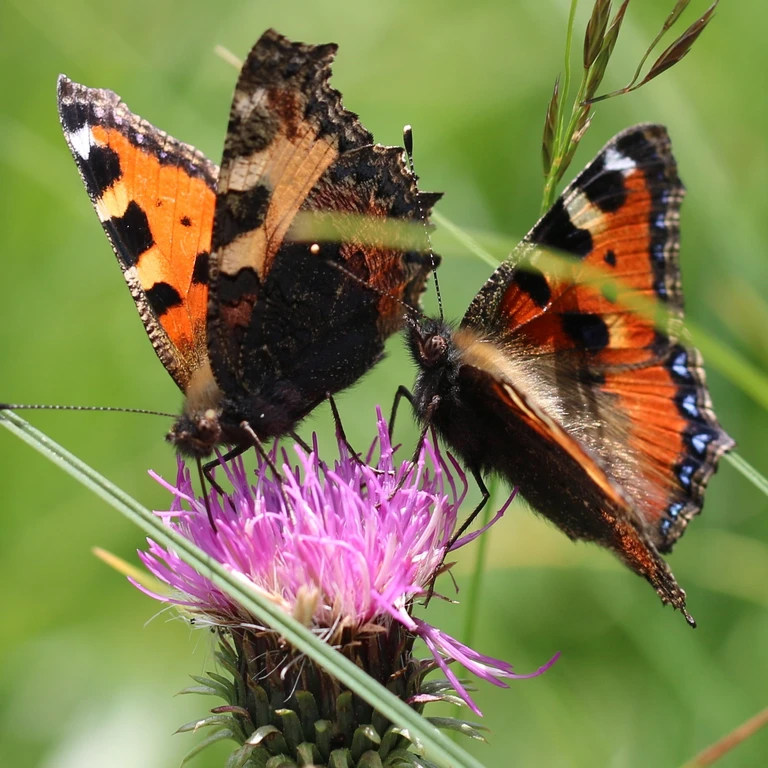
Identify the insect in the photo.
Aglais urticae
